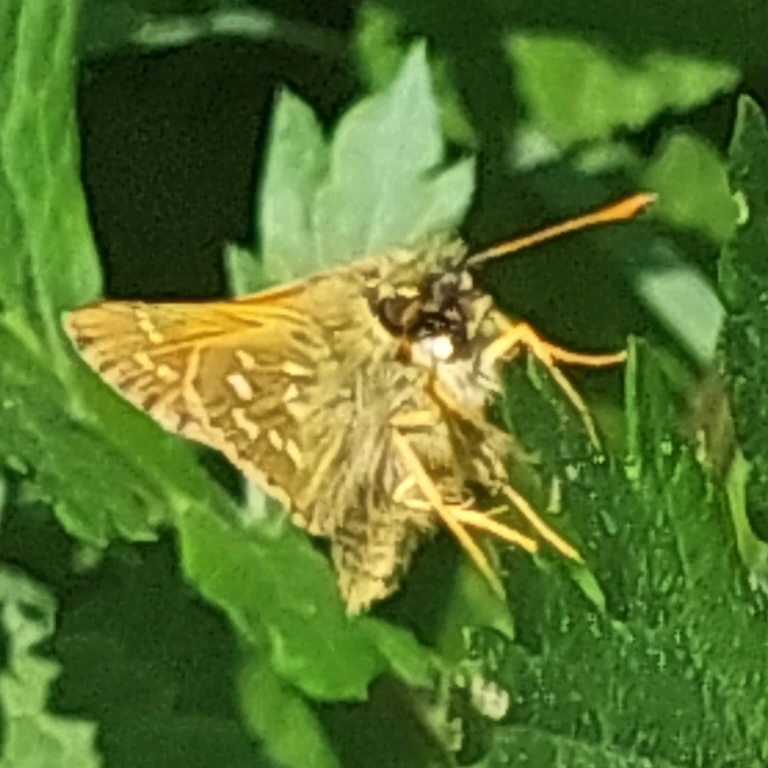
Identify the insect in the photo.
Hesperia comma
